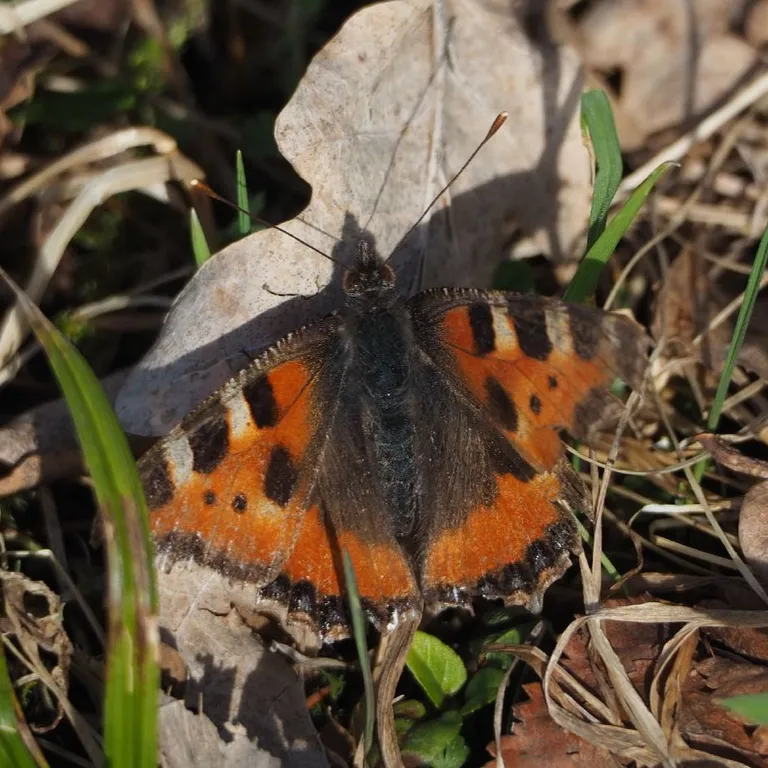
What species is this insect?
Aglais urticae
